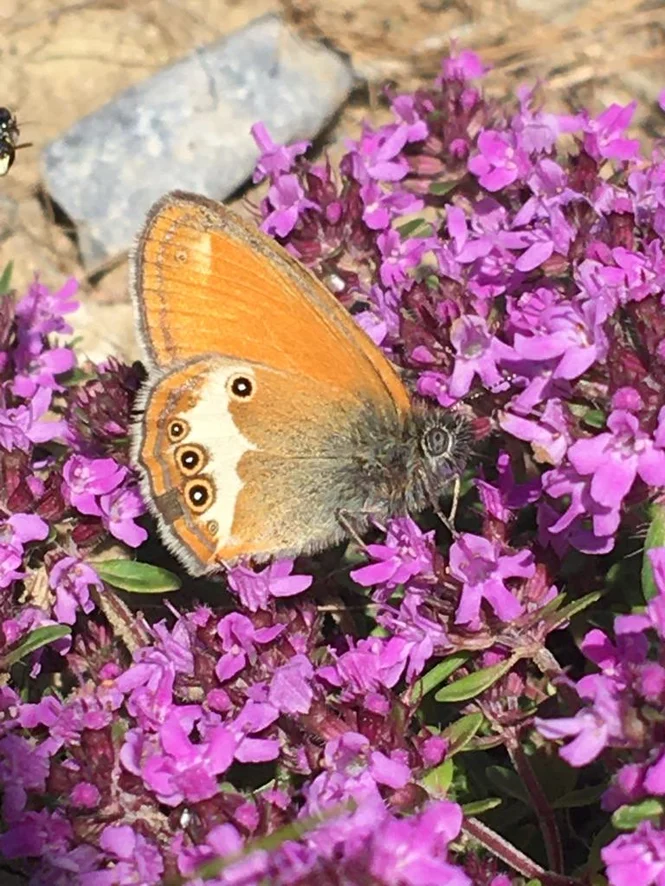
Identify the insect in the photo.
Coenonympha arcania
